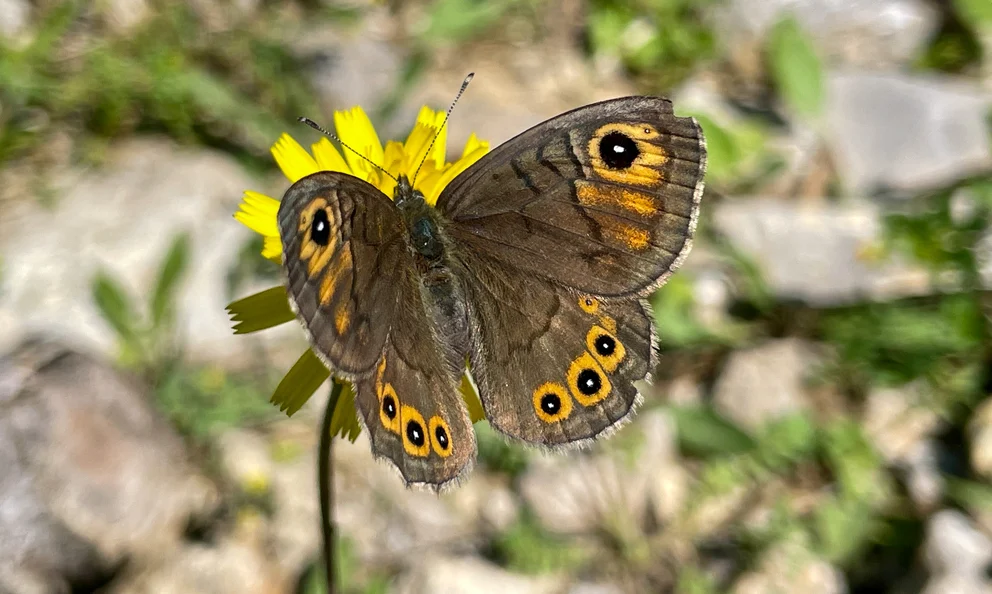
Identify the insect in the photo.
Lasiommata petropolitana (also Pararge petropolitana)
